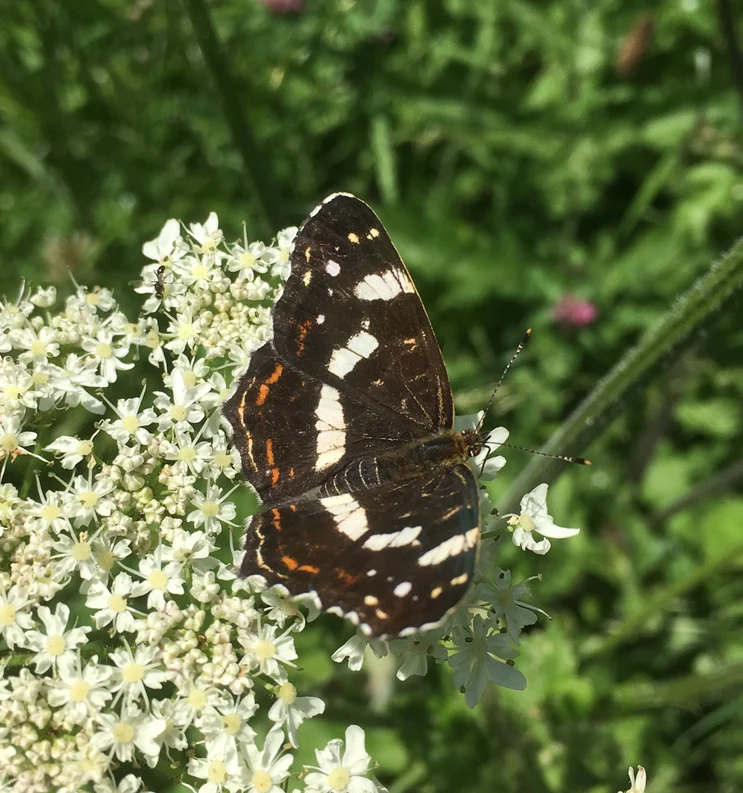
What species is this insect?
Araschnia levana
